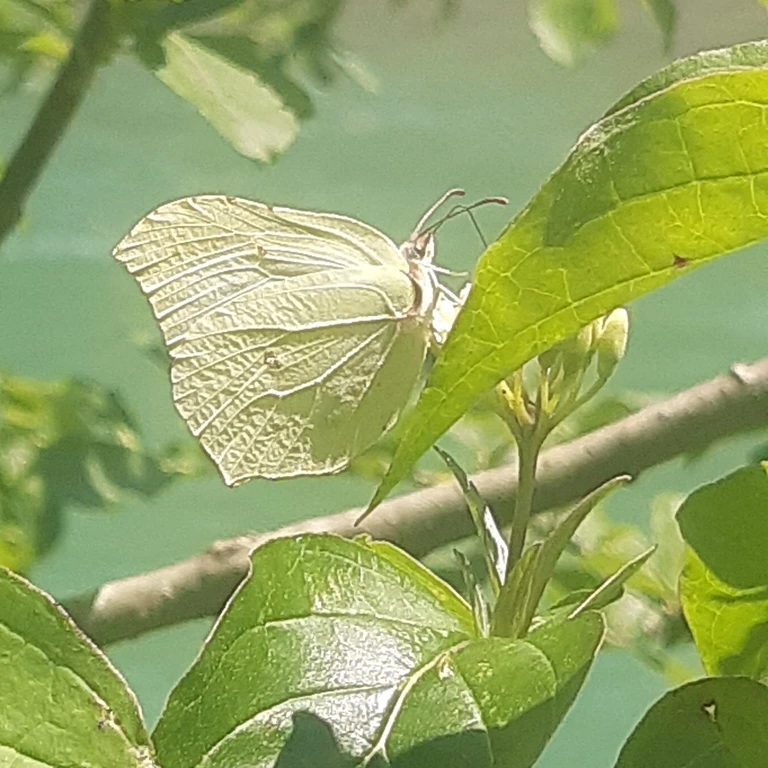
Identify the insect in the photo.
Gonepteryx rhamni
